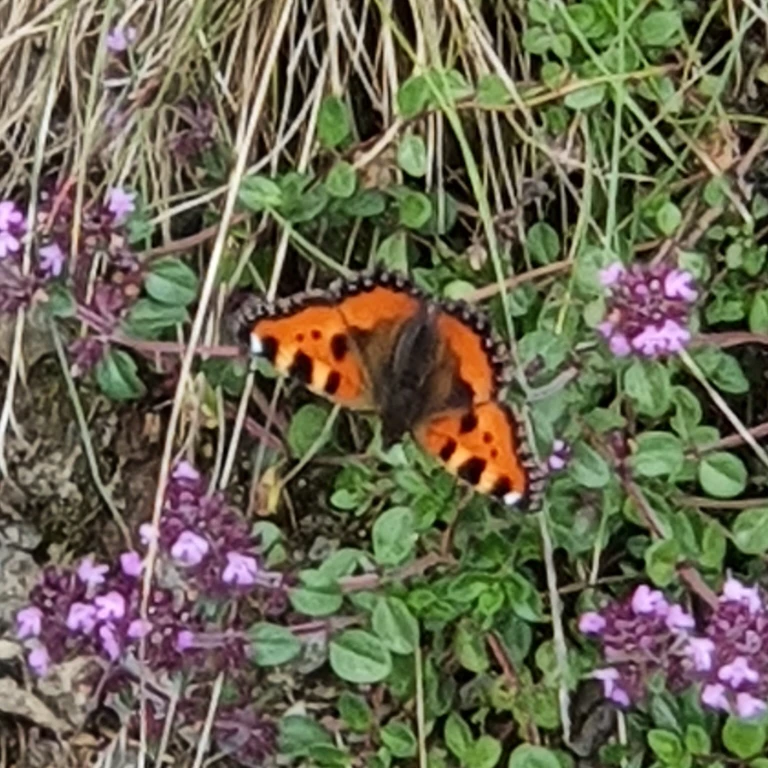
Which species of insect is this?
Aglais urticae
